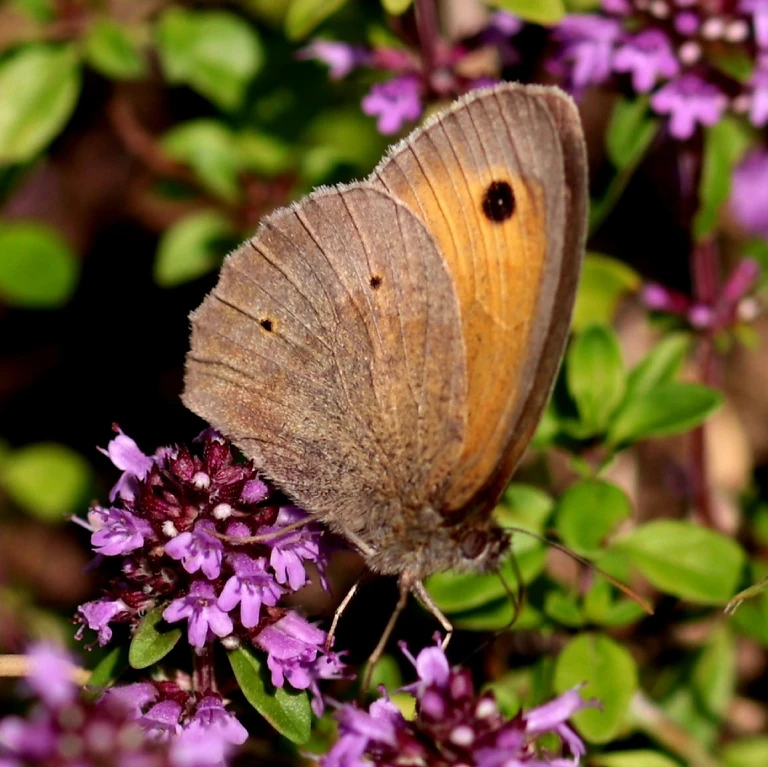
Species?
Maniola jurtina
